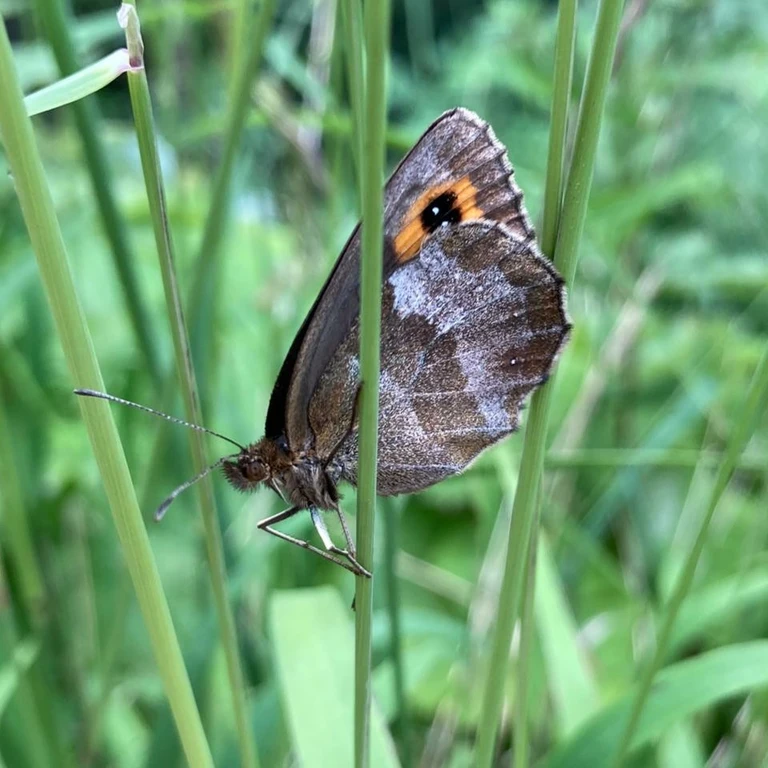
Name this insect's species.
Erebia aethiops
